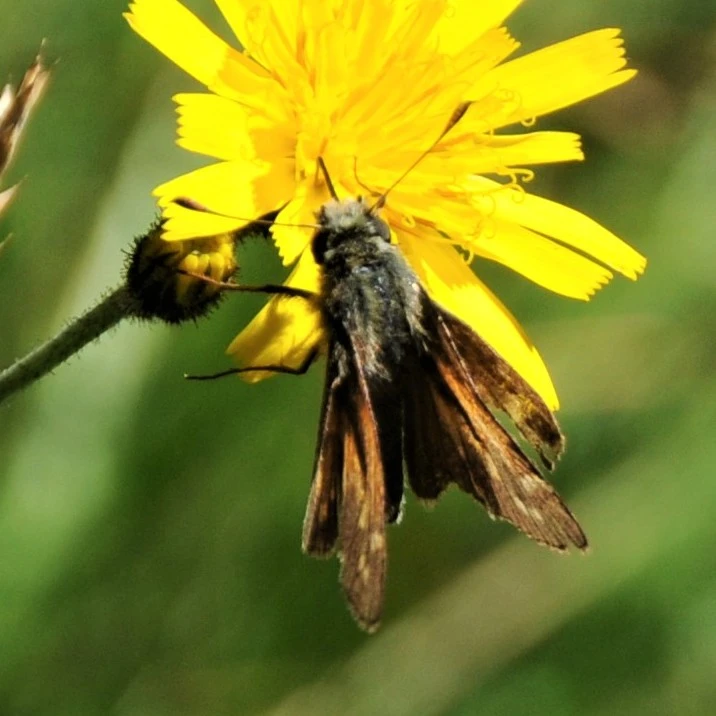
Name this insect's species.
Hesperia comma
